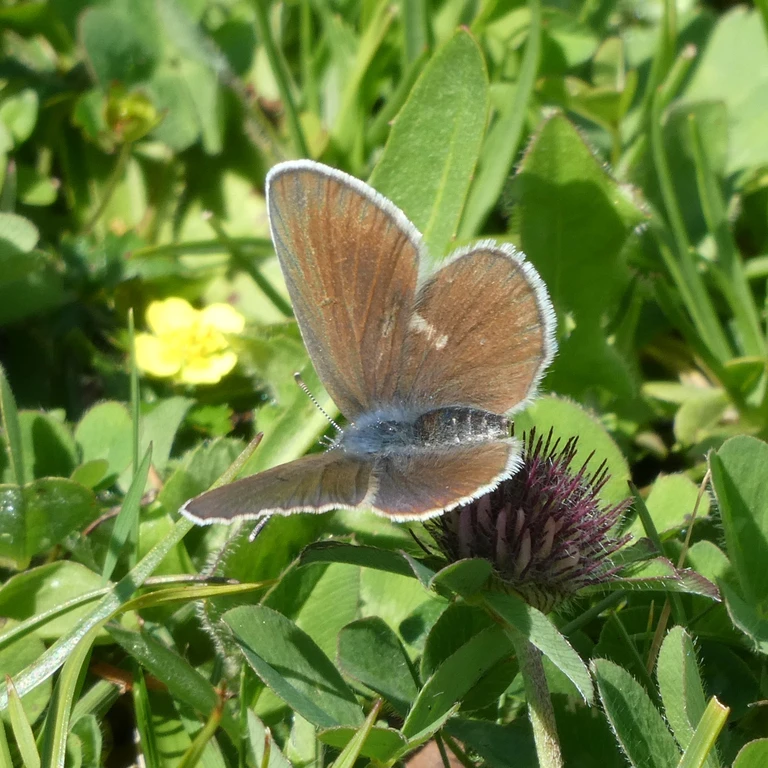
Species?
Cyaniris semiargus
